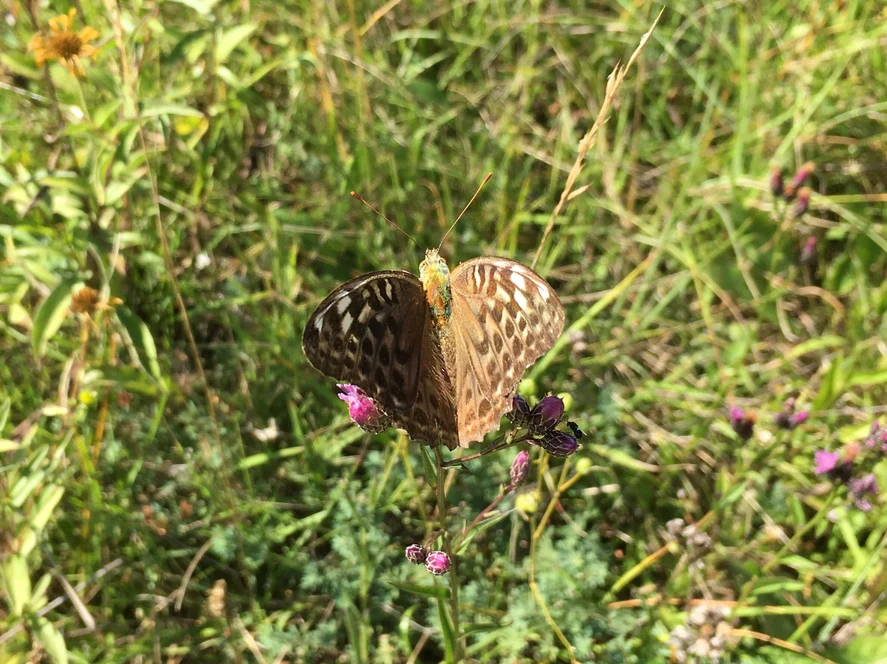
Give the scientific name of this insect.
Argynnis paphia
